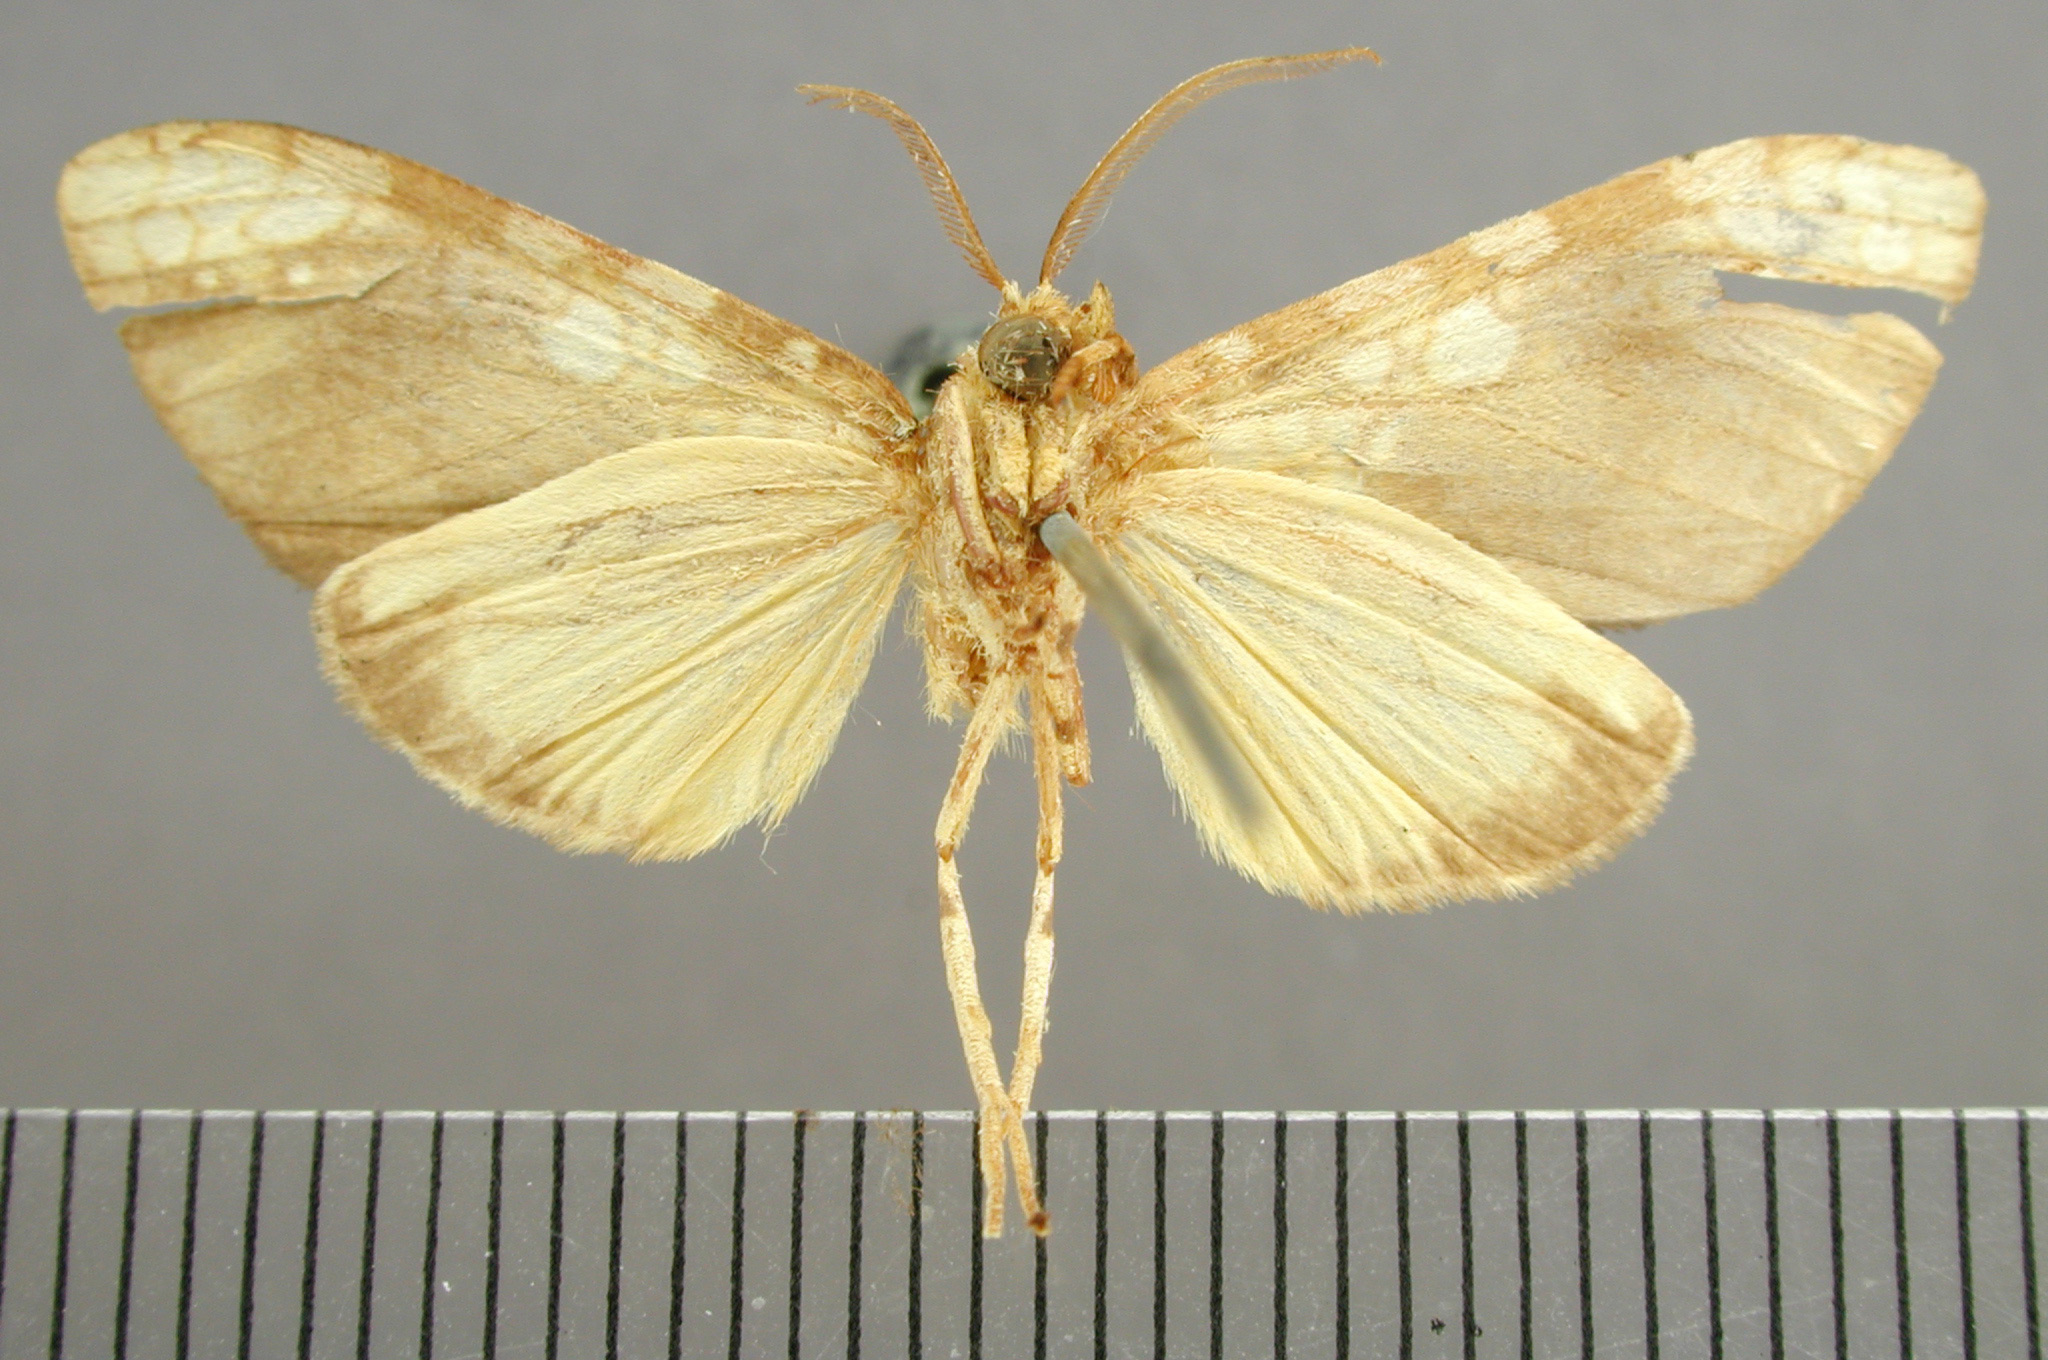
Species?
Ochrodota marina
